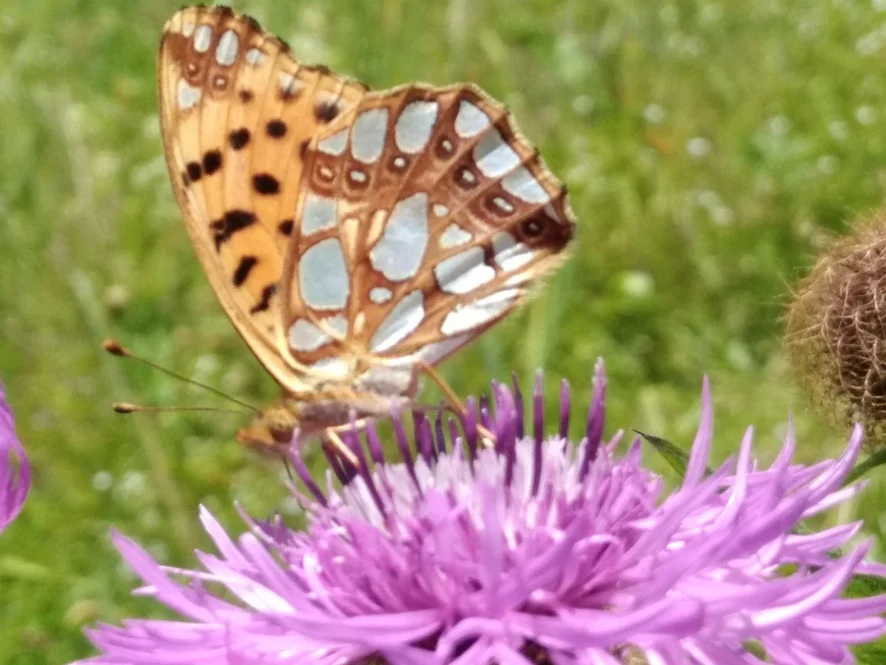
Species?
Issoria lathonia
